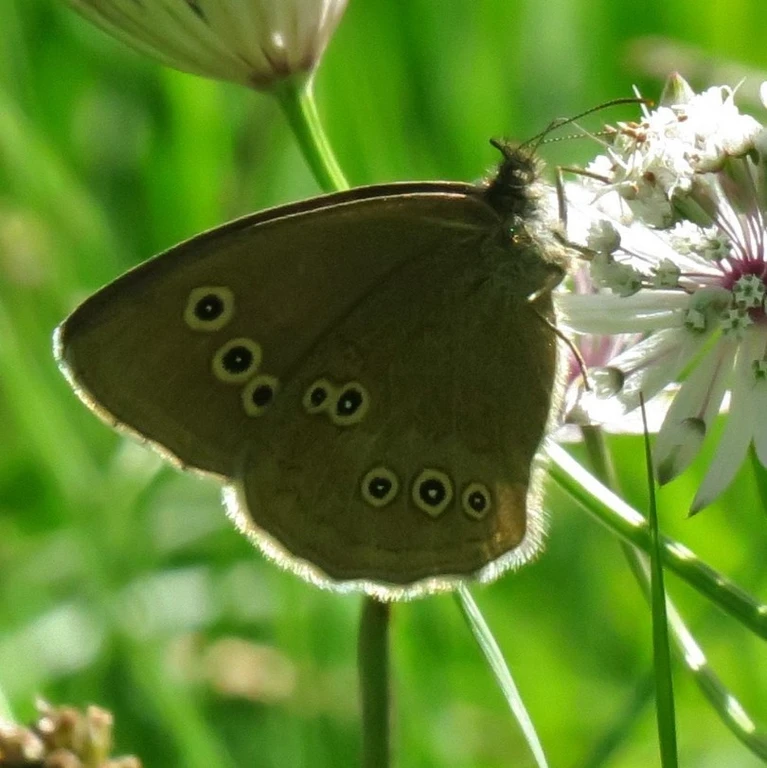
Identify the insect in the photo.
Aphantopus hyperantus
